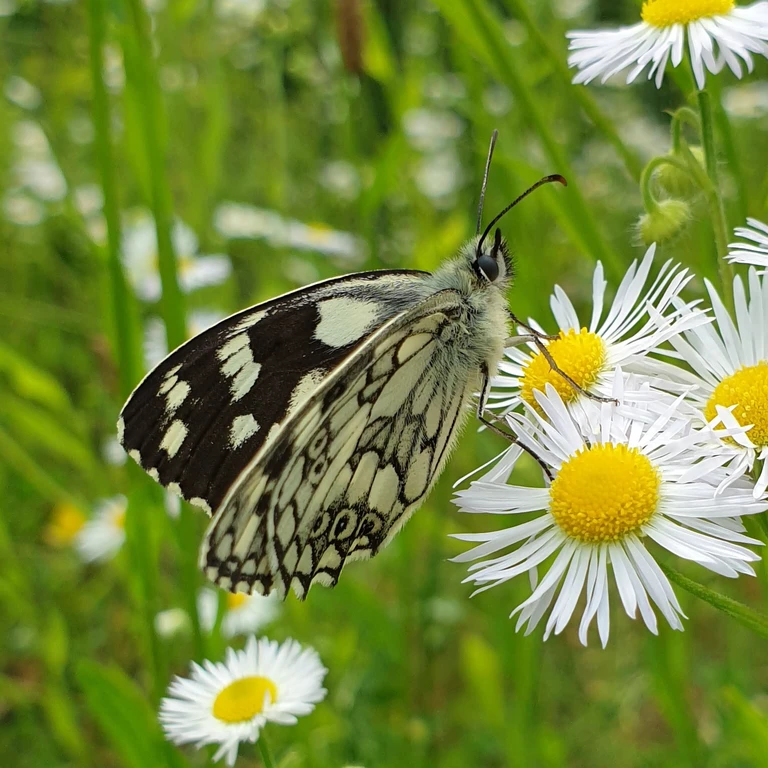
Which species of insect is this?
Melanargia galathea
